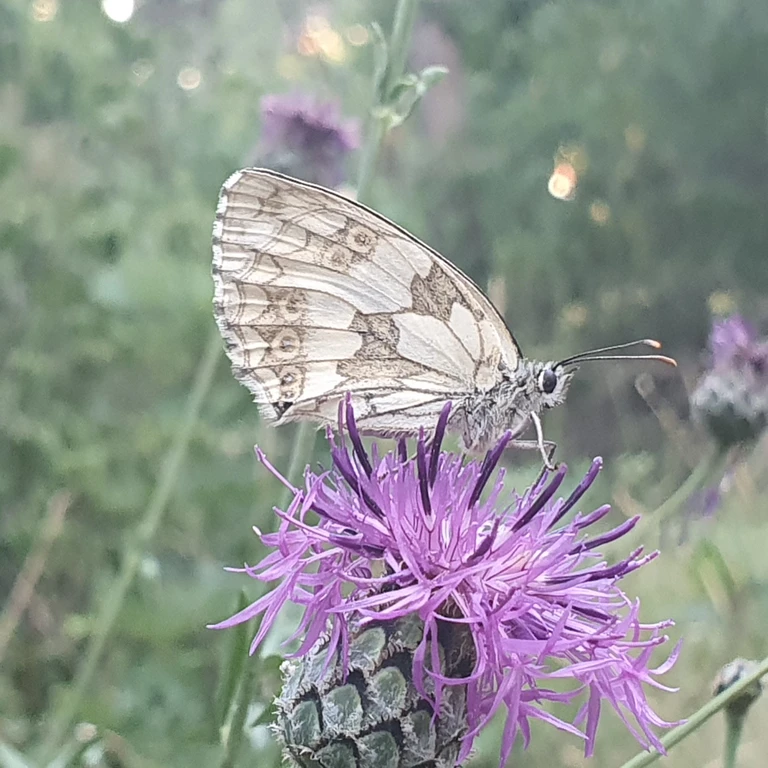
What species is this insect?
Melanargia galathea
